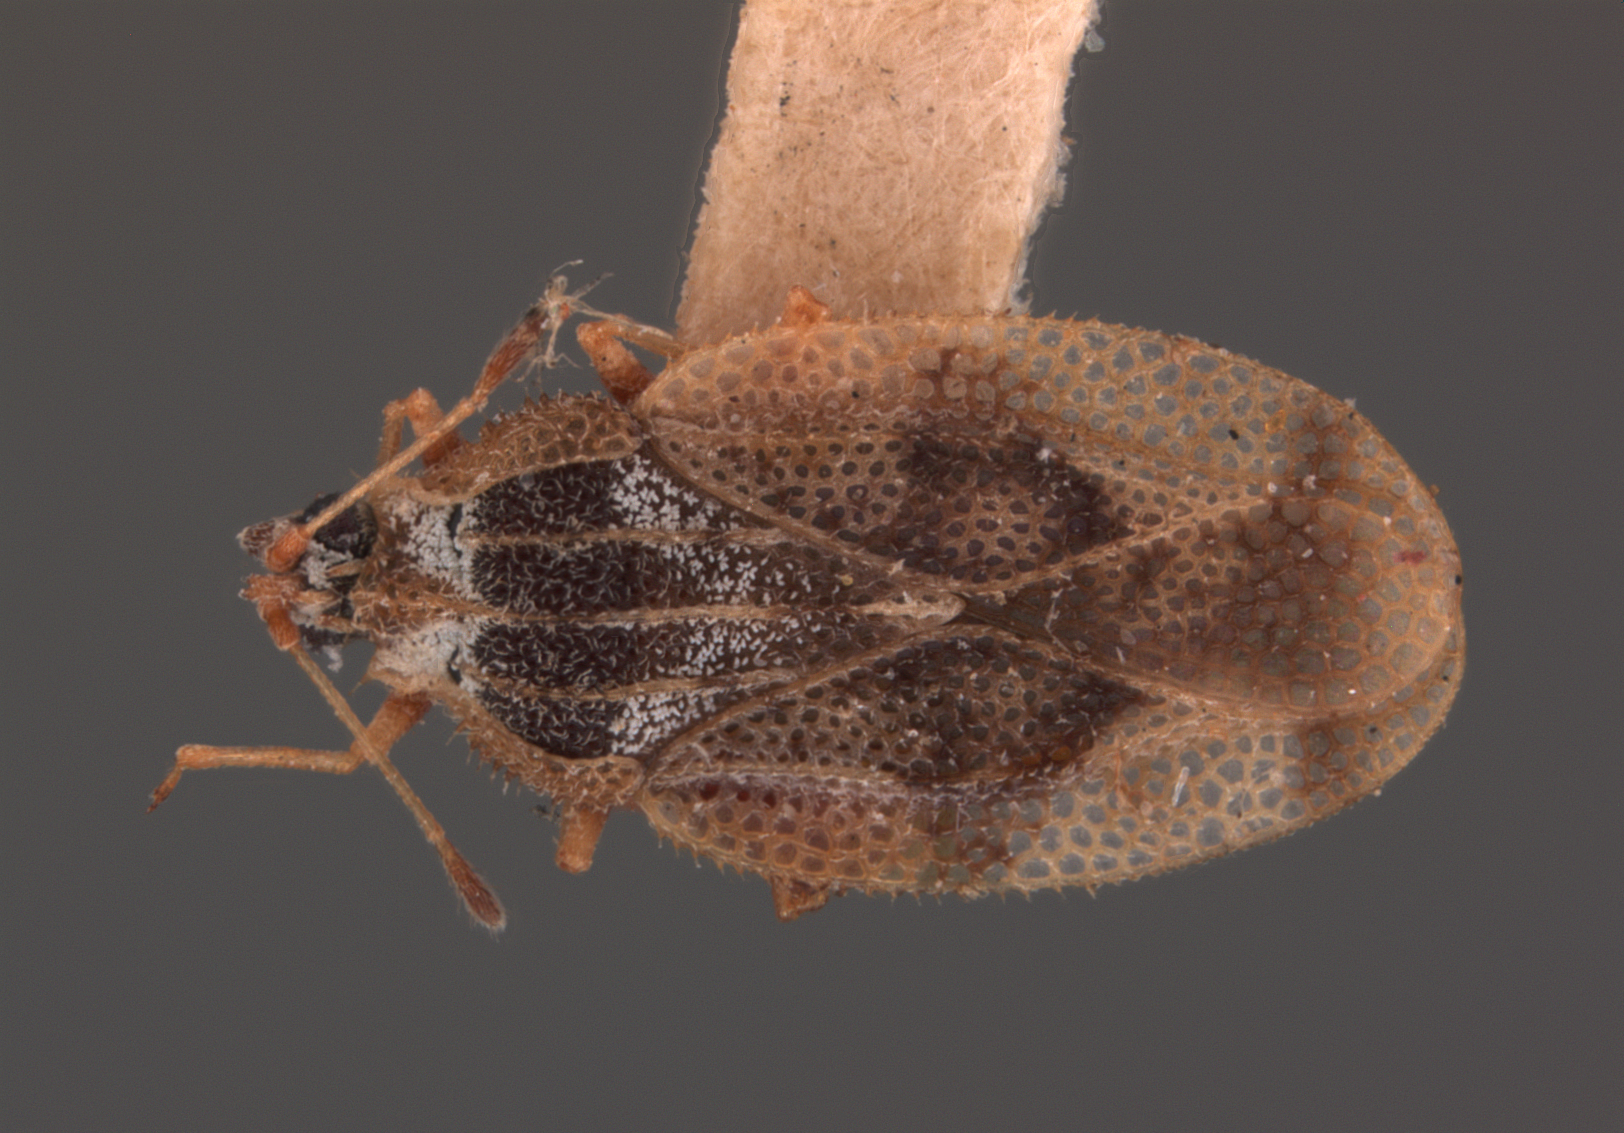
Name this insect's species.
Trachypeplus bakeri
